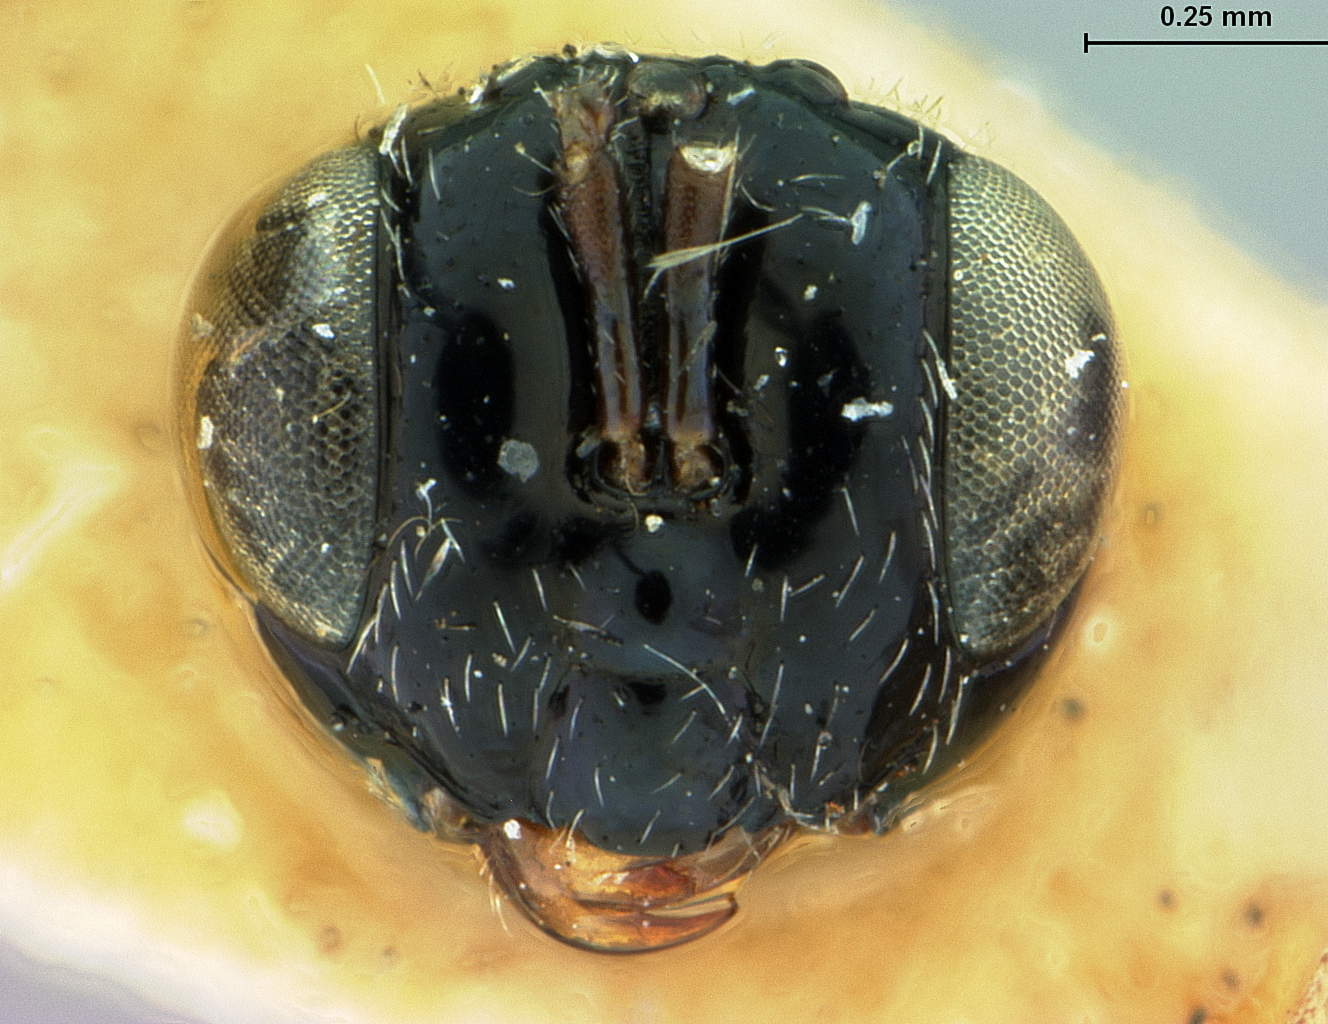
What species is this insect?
Perilampis fulvicornis
